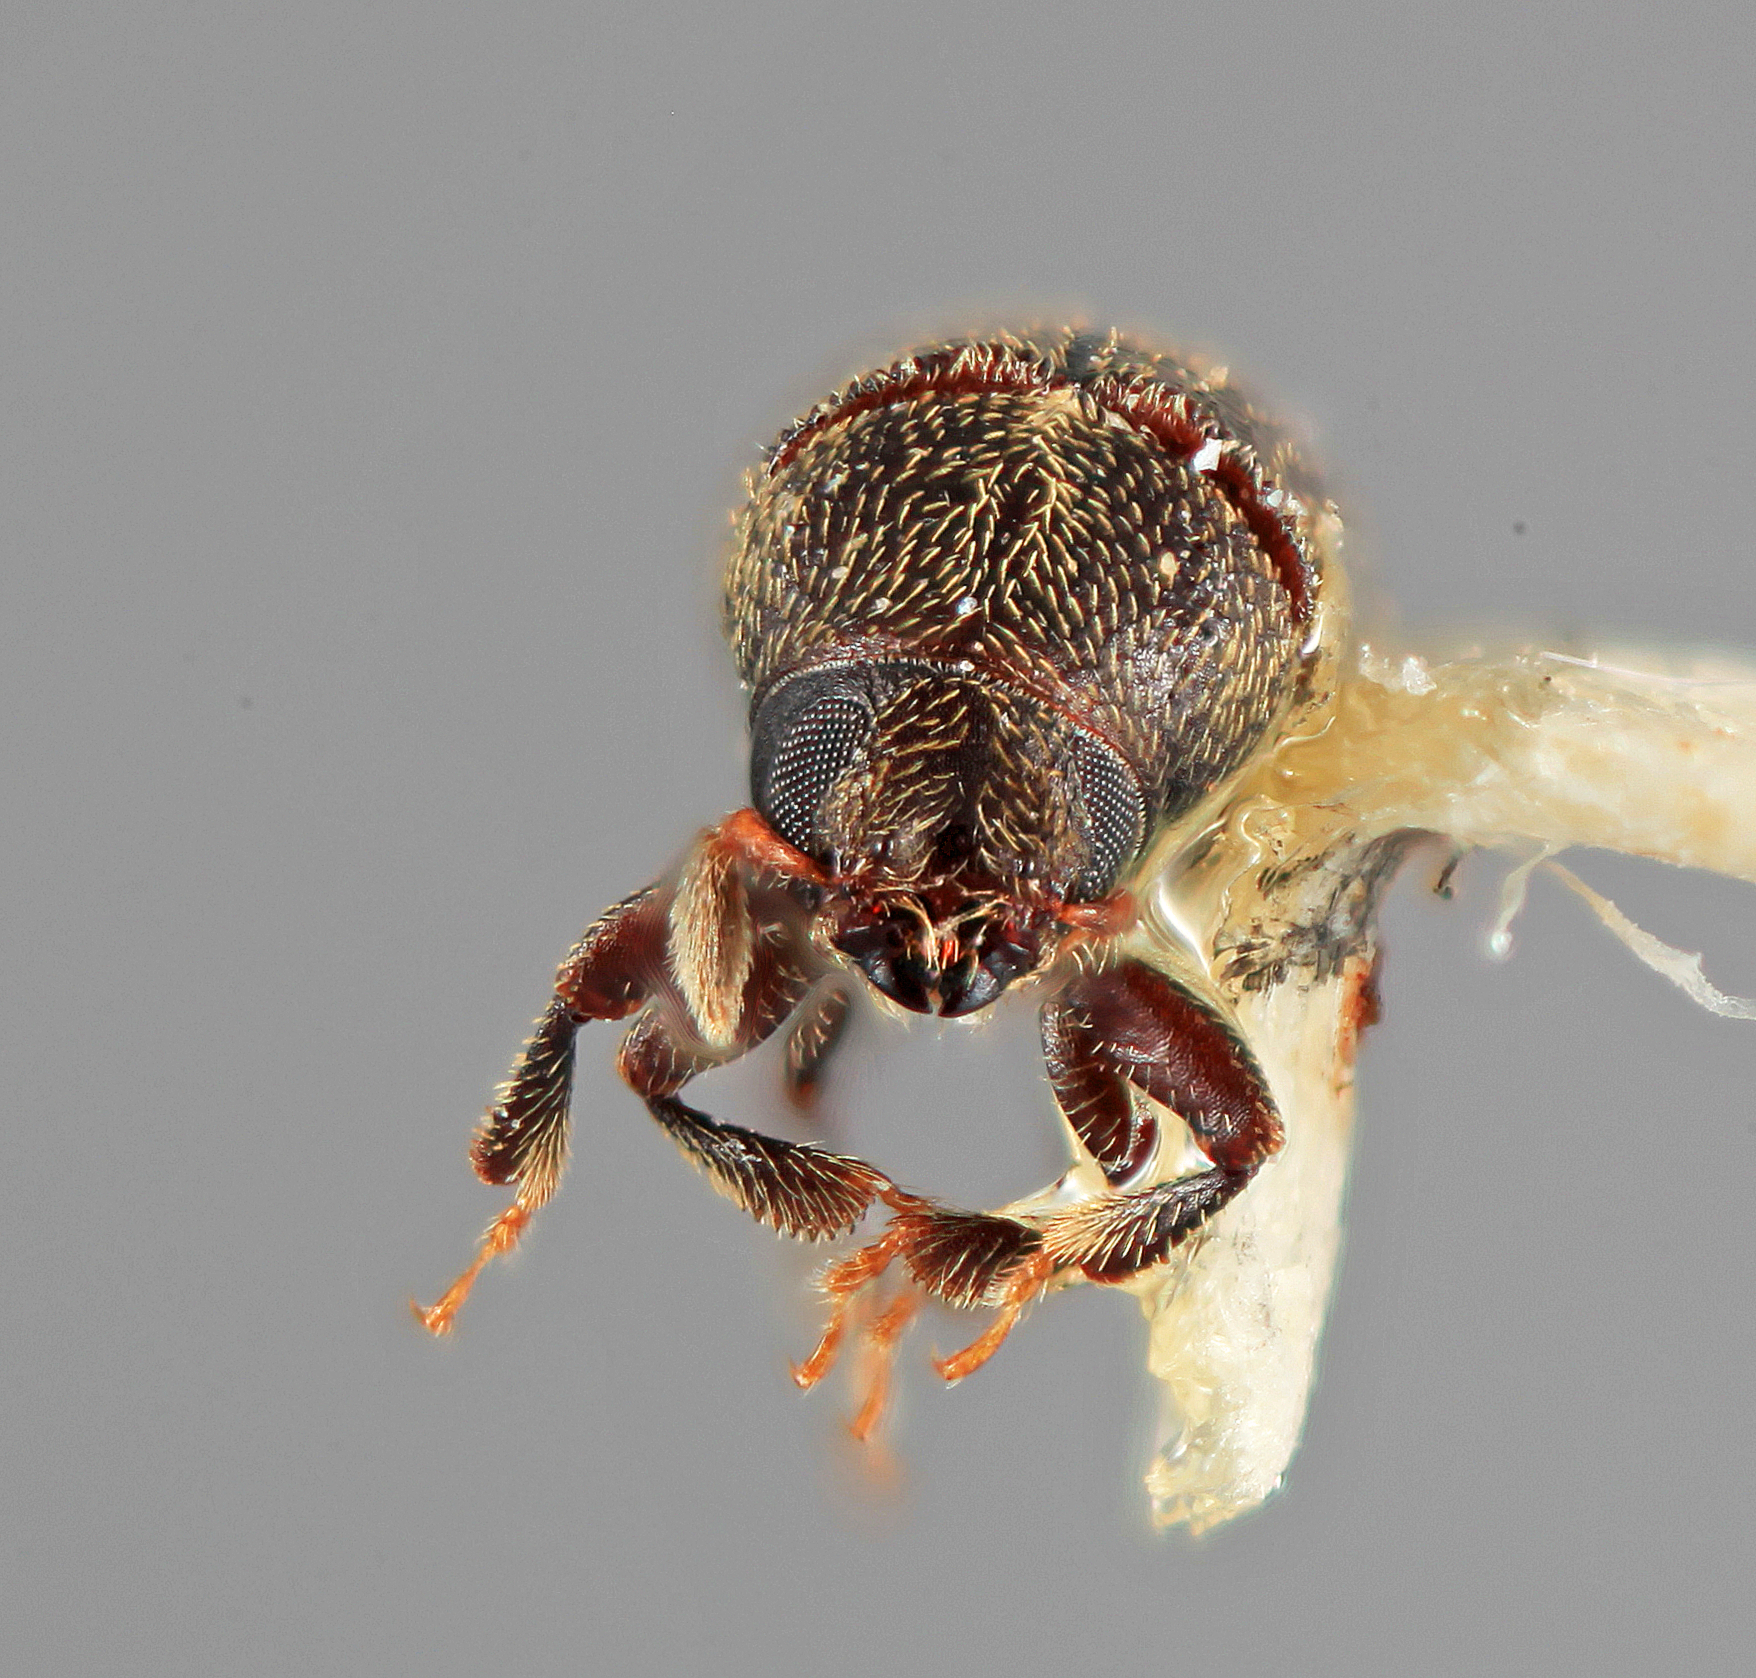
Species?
Chramesus exilis
